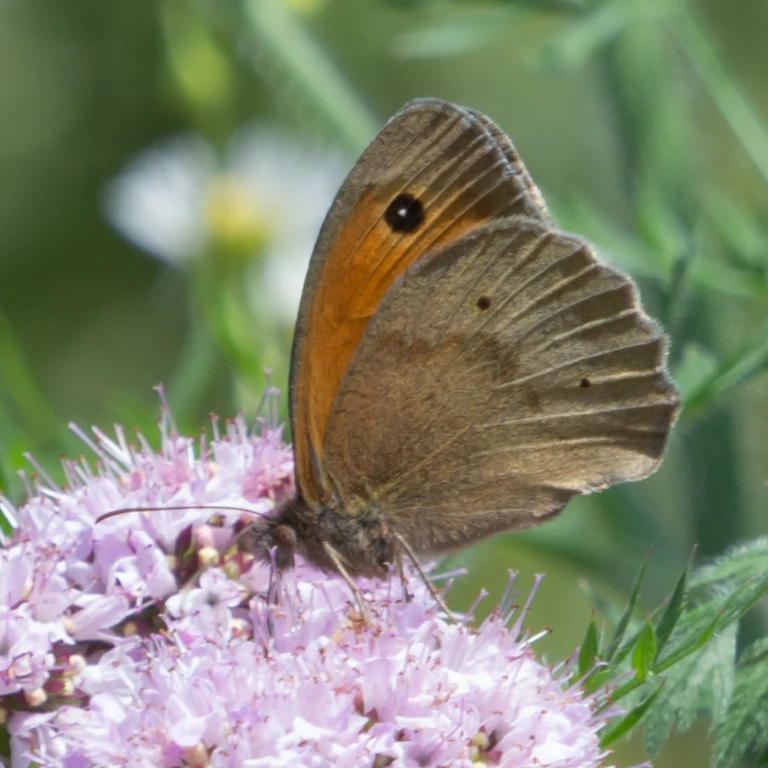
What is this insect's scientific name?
Maniola jurtina
